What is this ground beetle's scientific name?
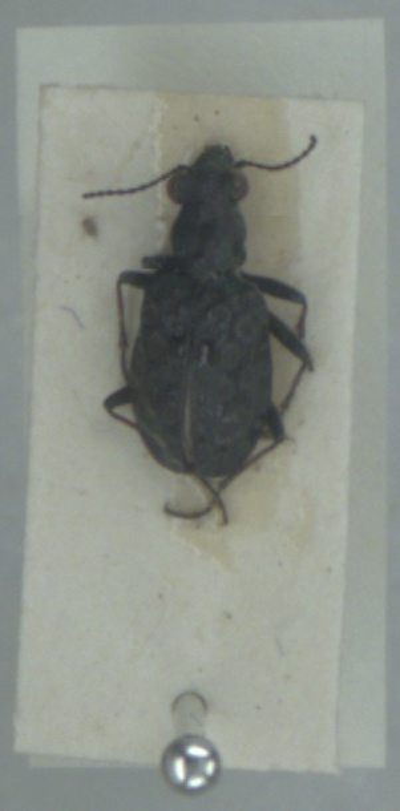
Elaphrus riparius
